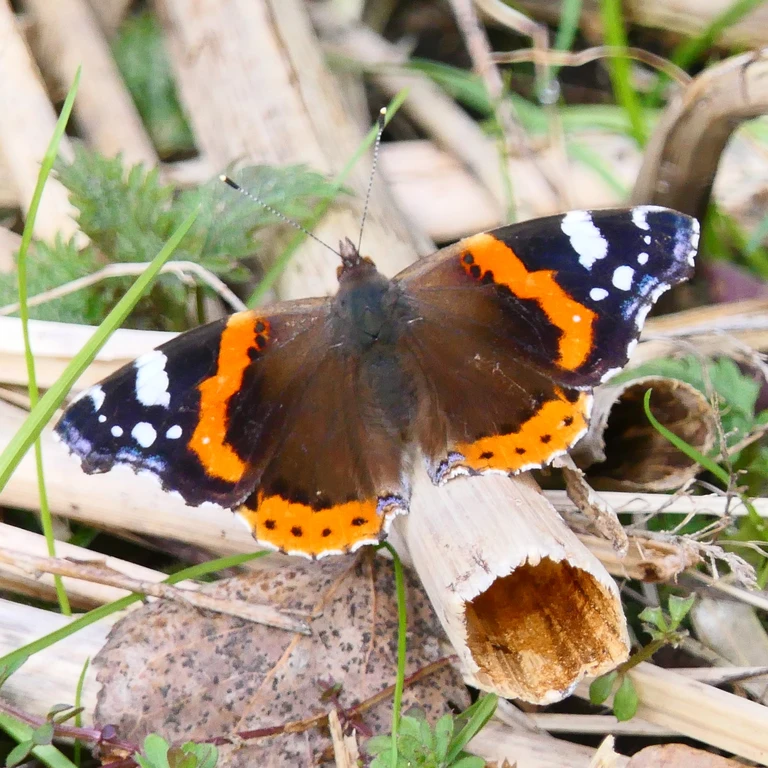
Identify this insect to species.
Vanessa atalanta
